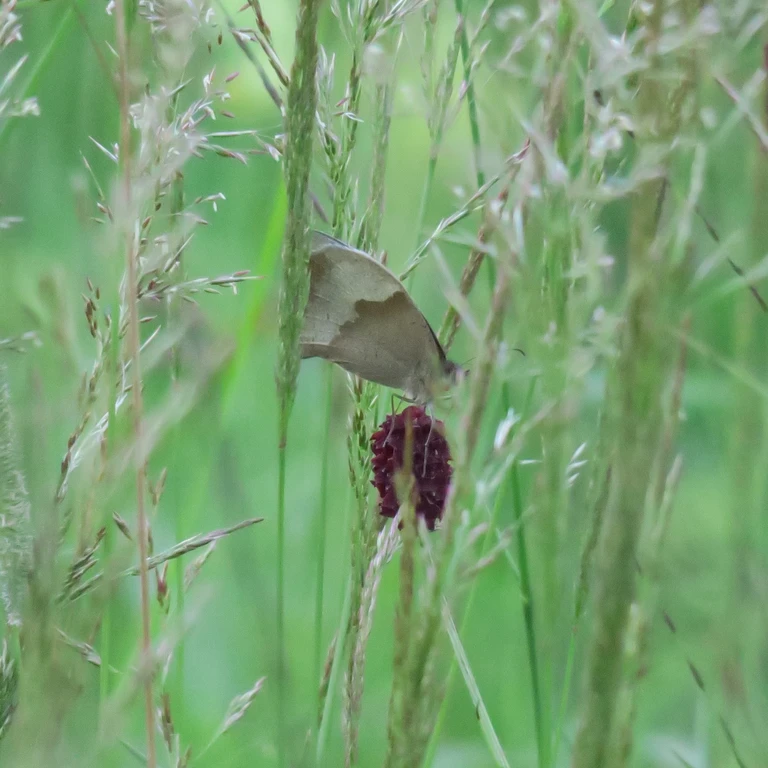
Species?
Maniola jurtina
